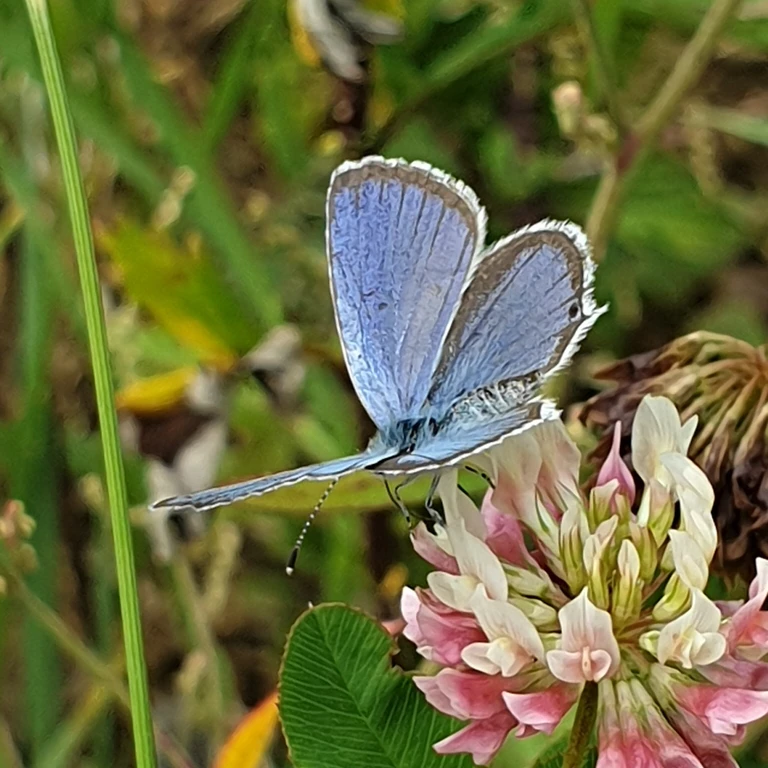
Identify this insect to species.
Cupido argiades (also Elkalyce argiades)
